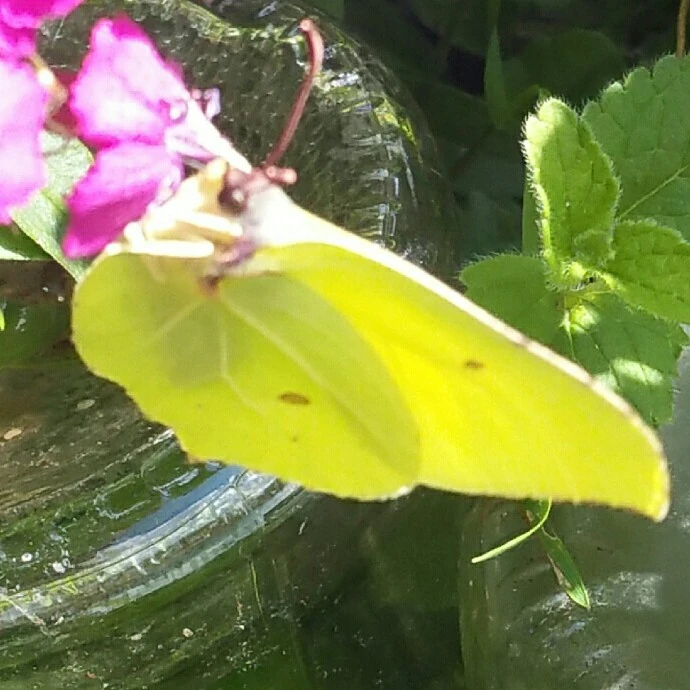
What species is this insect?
Gonepteryx rhamni
